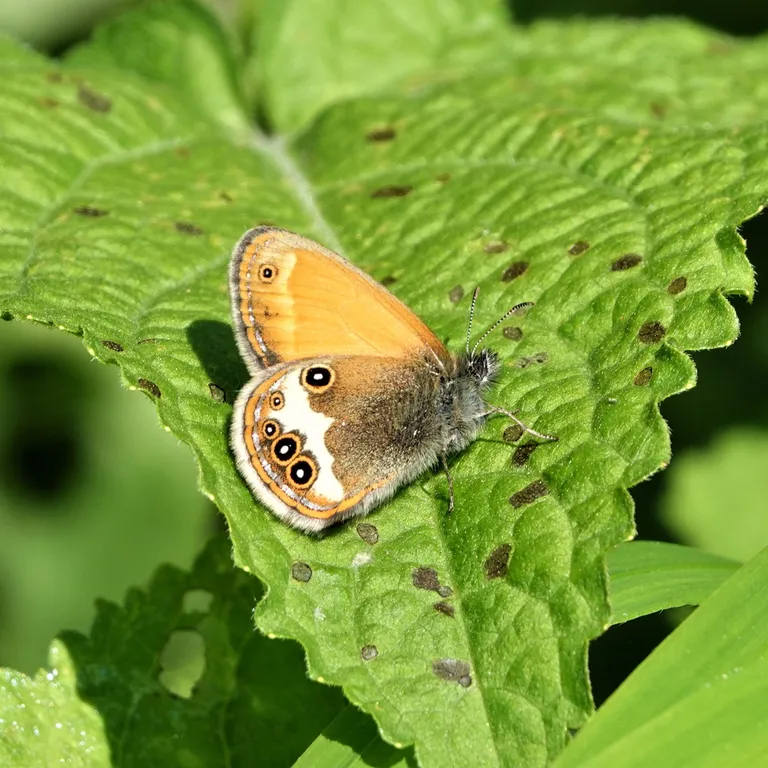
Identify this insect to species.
Coenonympha arcania
